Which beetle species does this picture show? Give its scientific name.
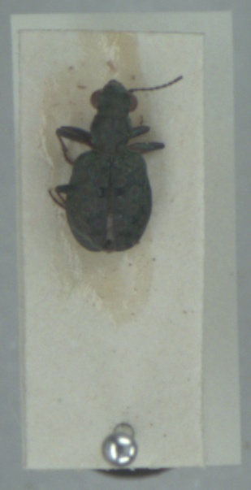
Elaphrus riparius
